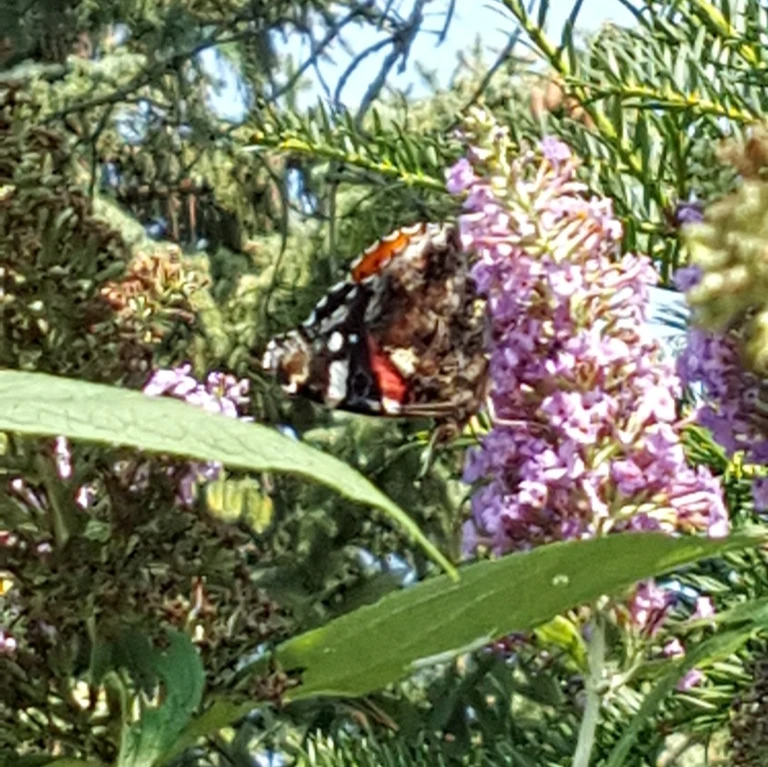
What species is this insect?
Vanessa atalanta
